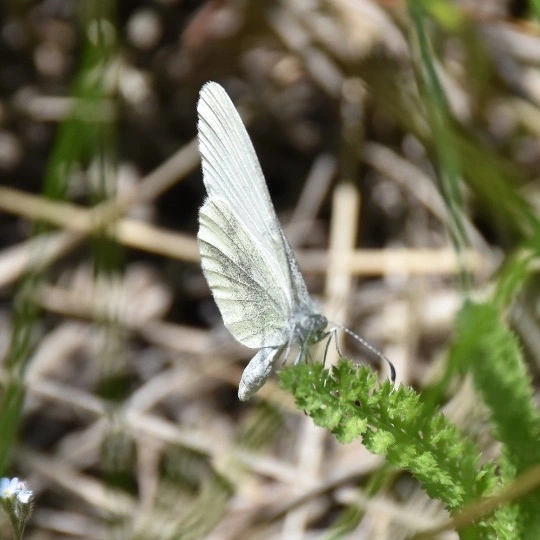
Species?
Leptidea sinapis/juvernica
